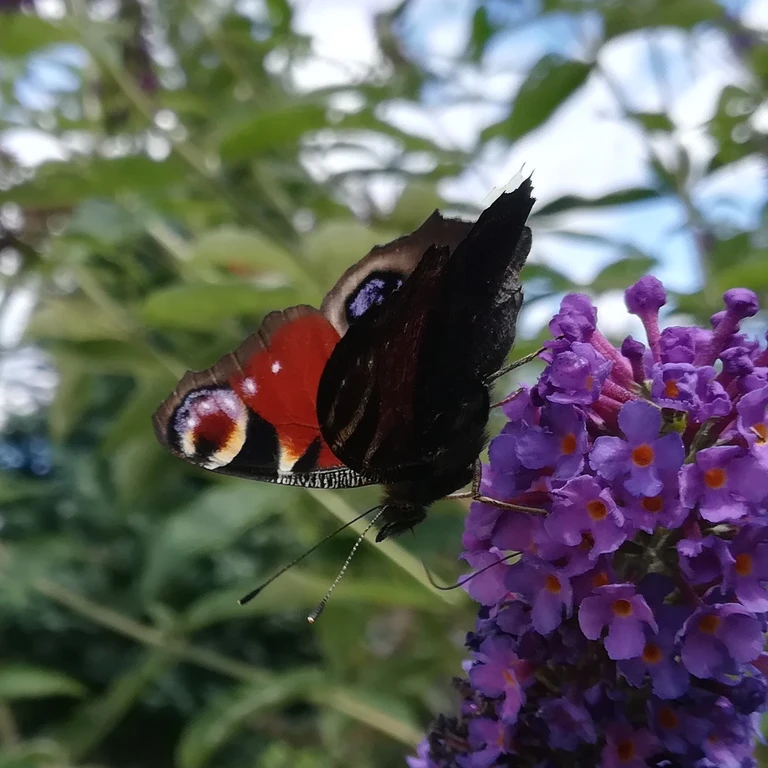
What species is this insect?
Aglais io
